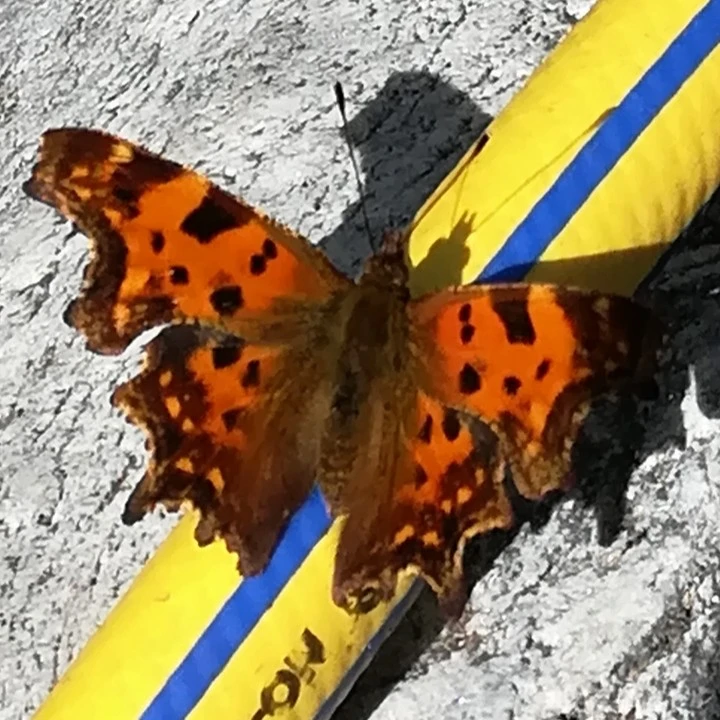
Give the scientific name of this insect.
Polygonia c-album
